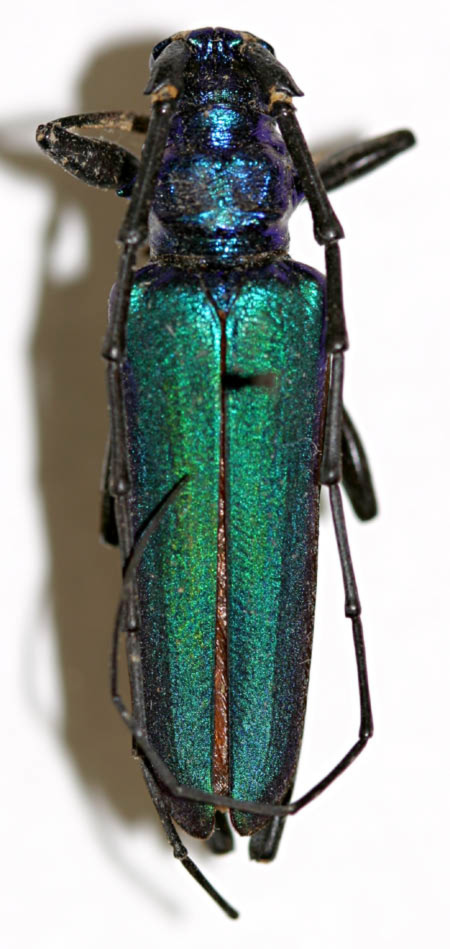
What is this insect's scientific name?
Callichroma schwarzi (also Plinthocoelium schwarzi)
